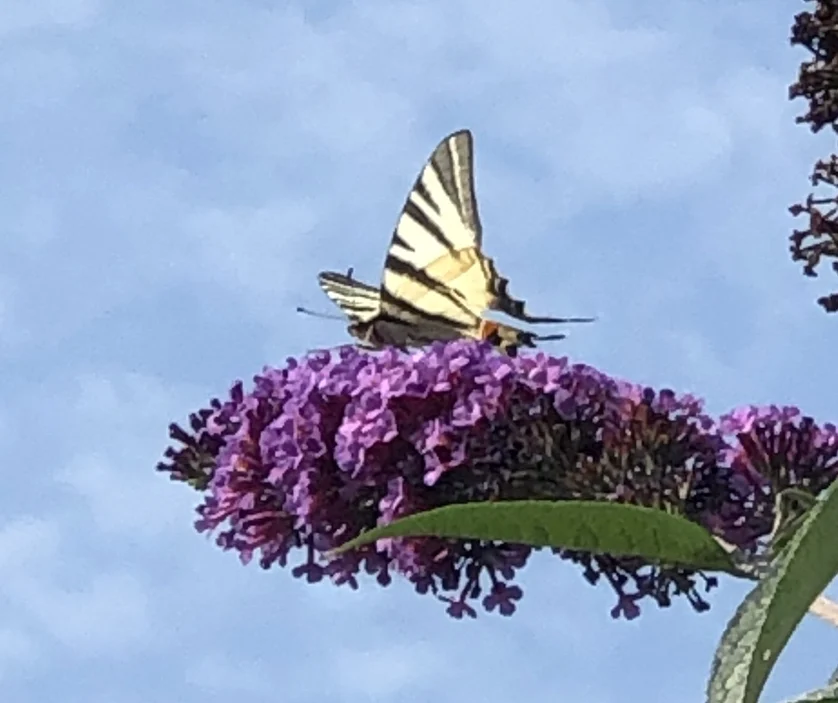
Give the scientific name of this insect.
Iphiclides podalirius
